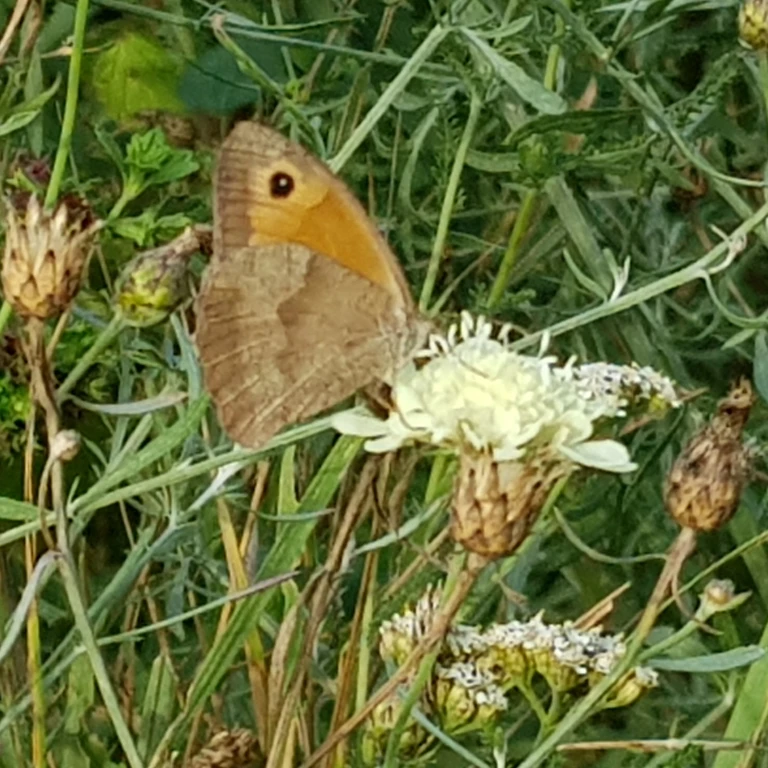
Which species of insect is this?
Maniola jurtina
